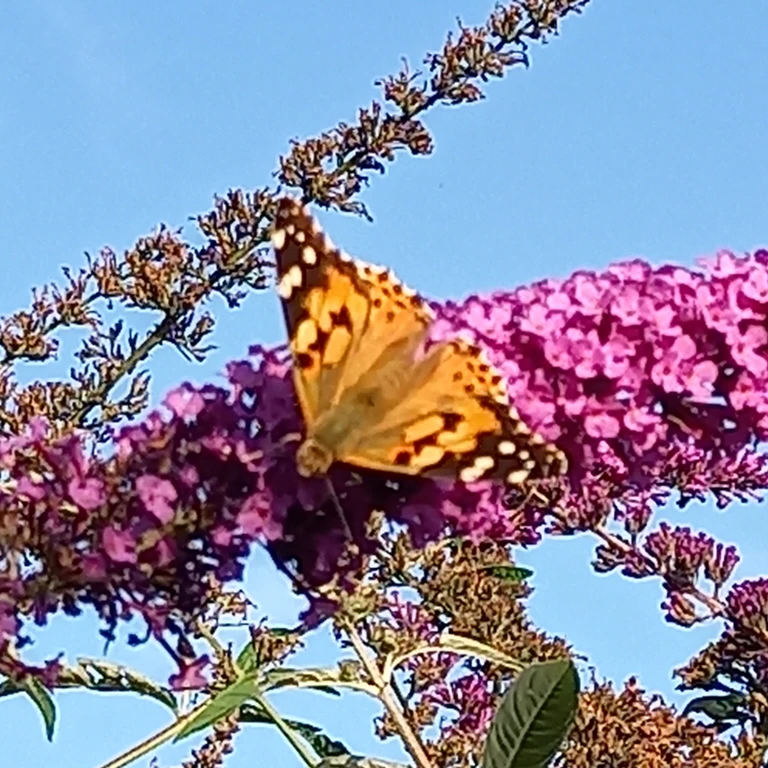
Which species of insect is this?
Vanessa cardui
